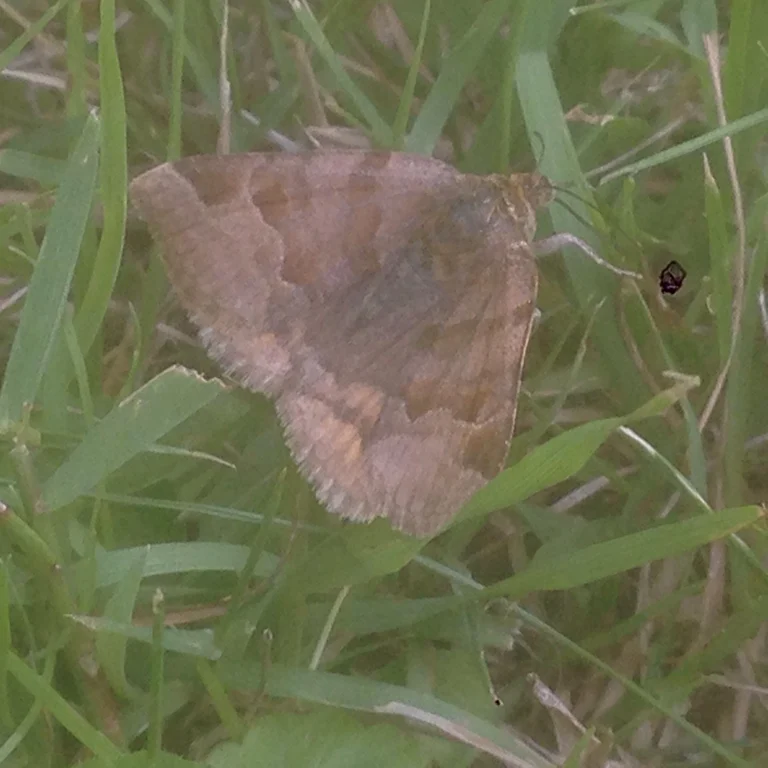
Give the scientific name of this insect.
Euclidia glyphica
